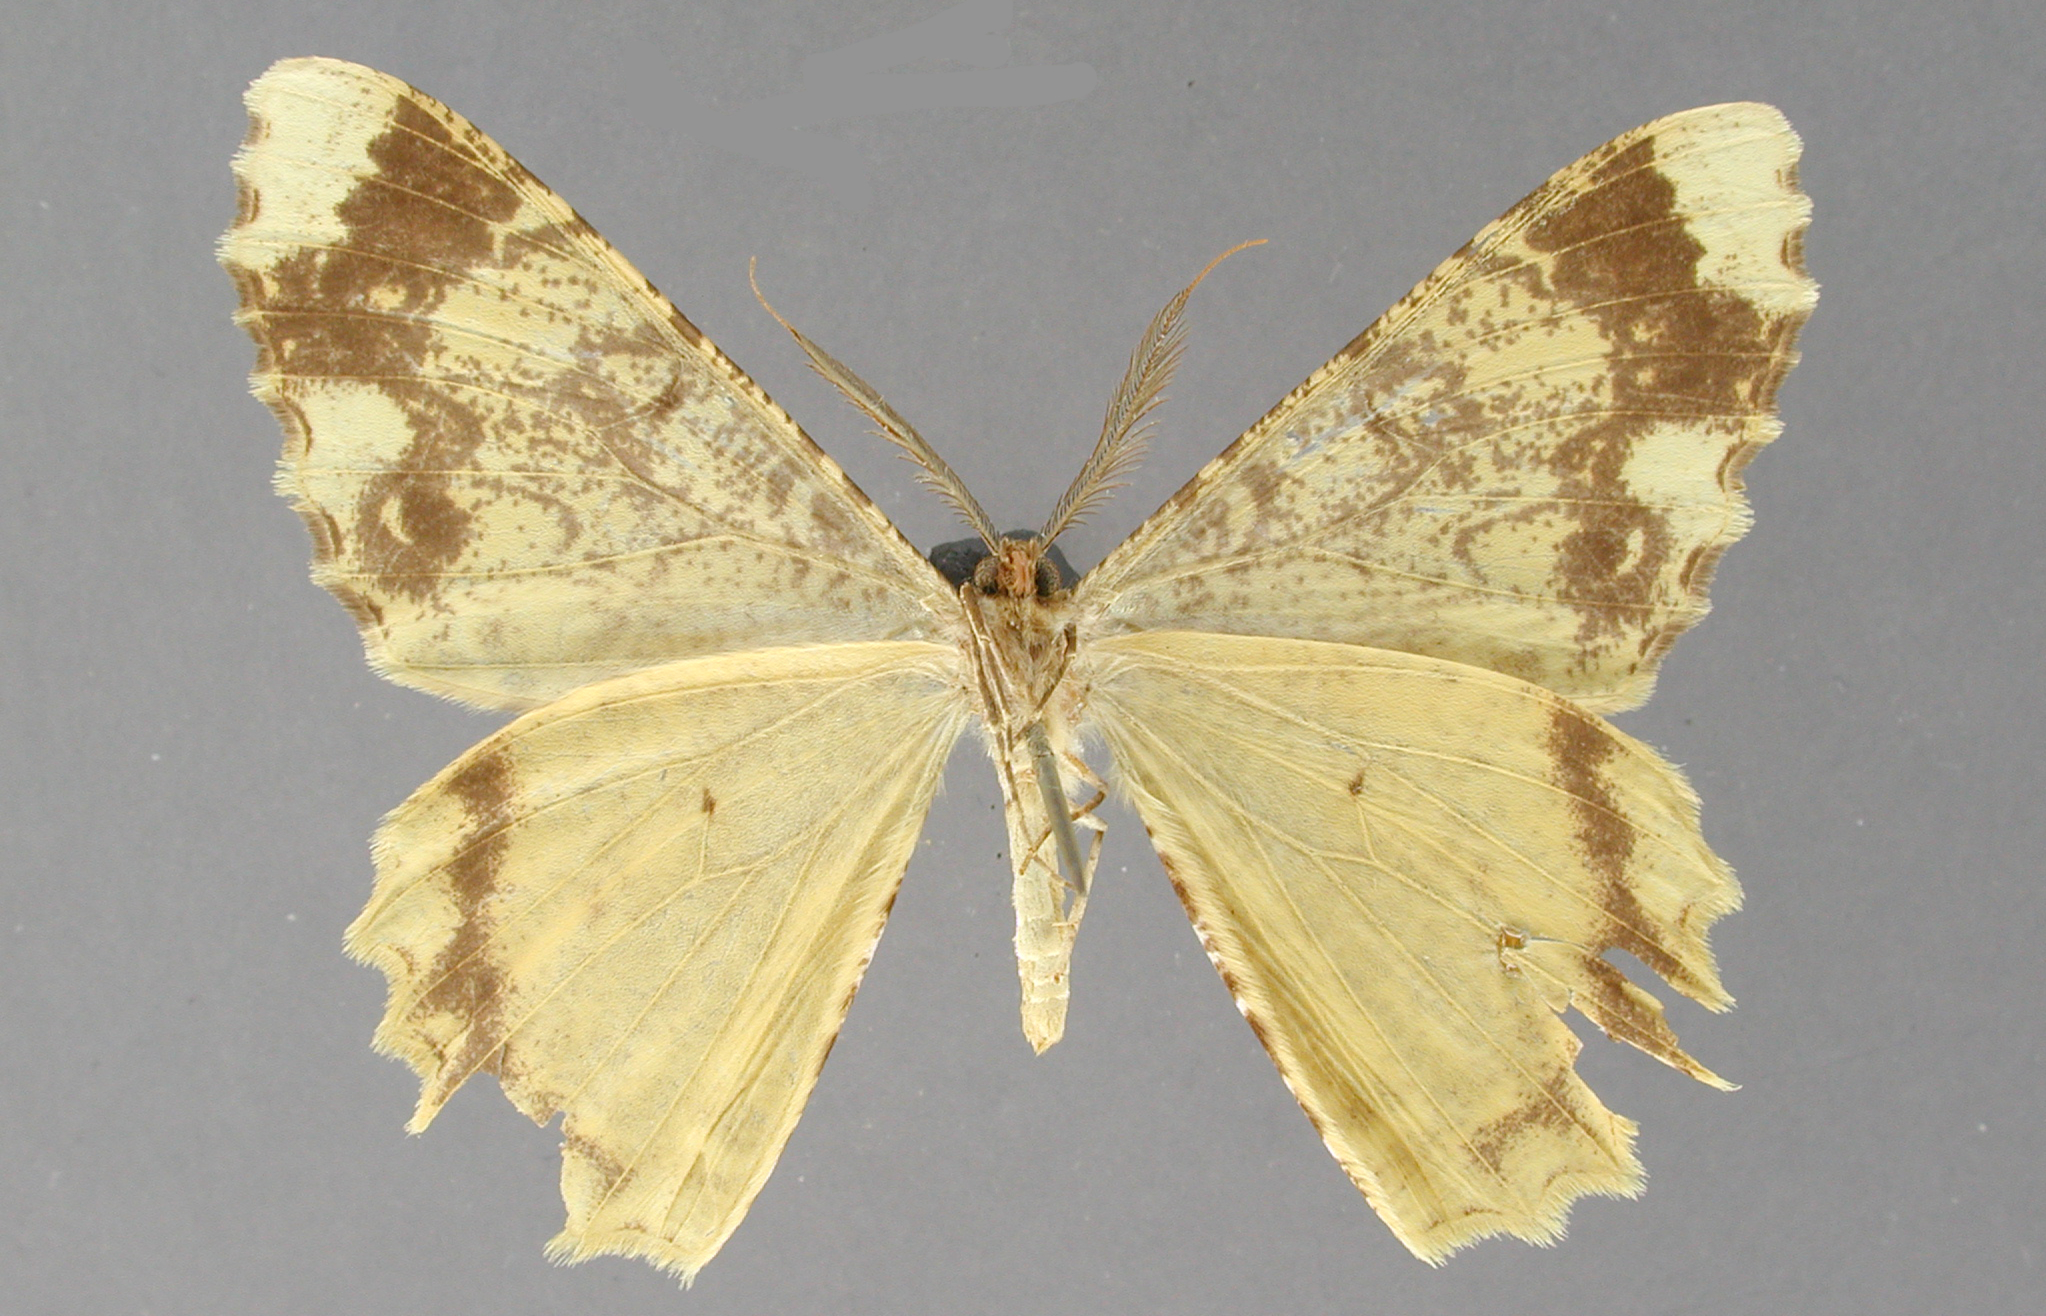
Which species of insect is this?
Bronchelia nasica
